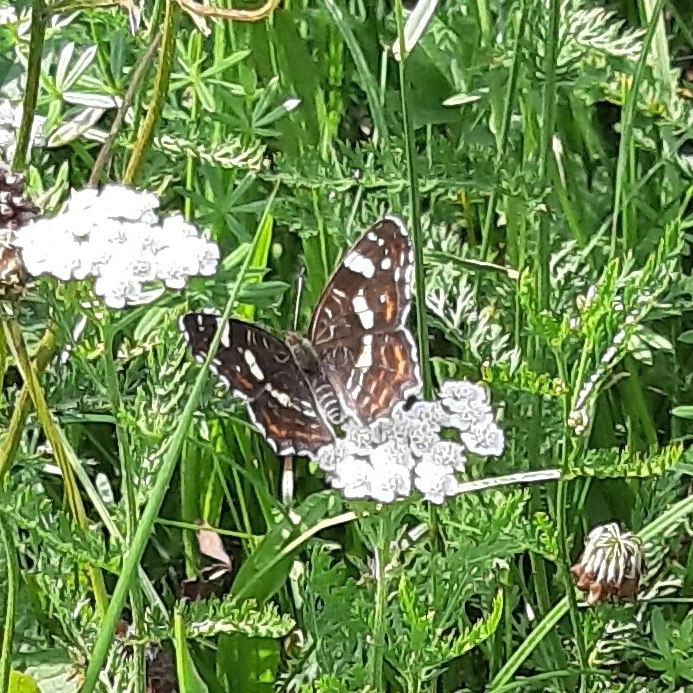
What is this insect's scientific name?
Araschnia levana
